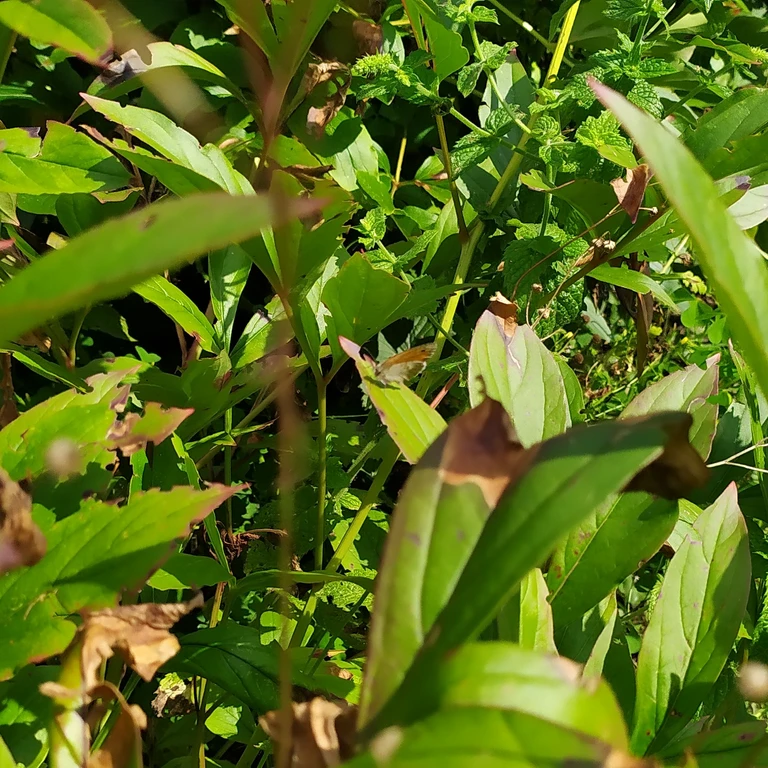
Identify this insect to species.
Coenonympha pamphilus
